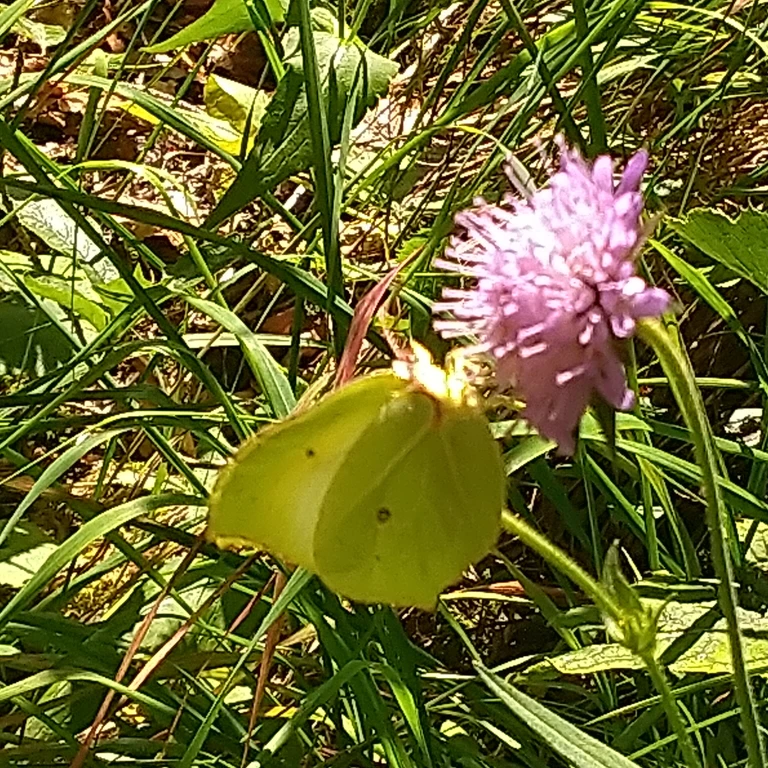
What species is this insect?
Gonepteryx rhamni
